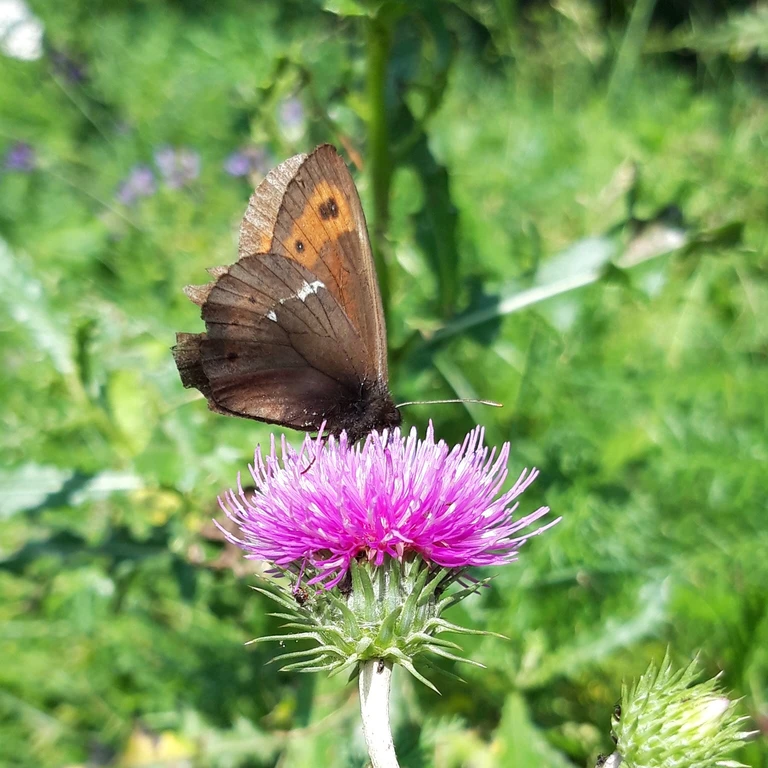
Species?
Erebia ligea
